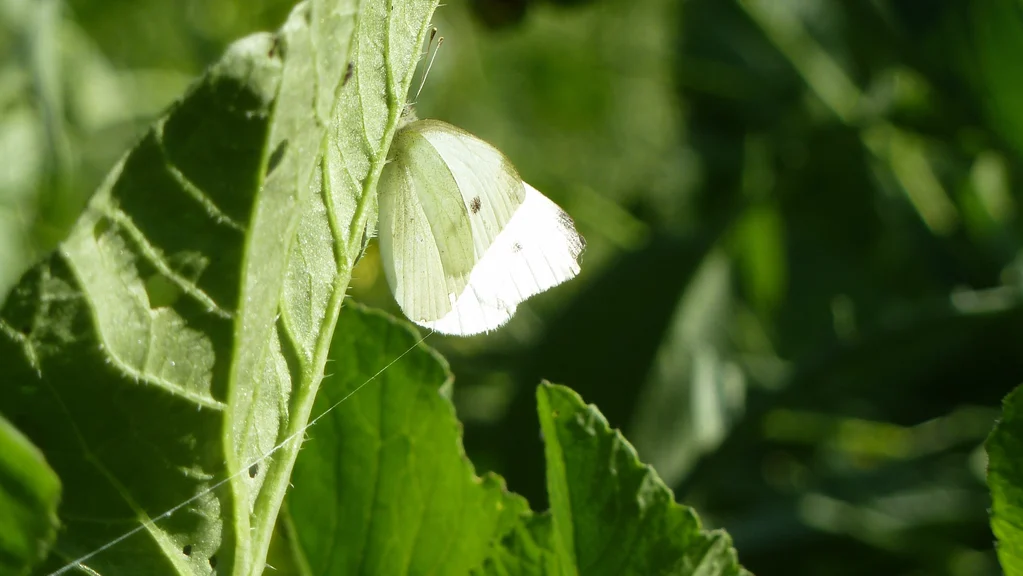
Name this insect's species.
Pieris rapae
